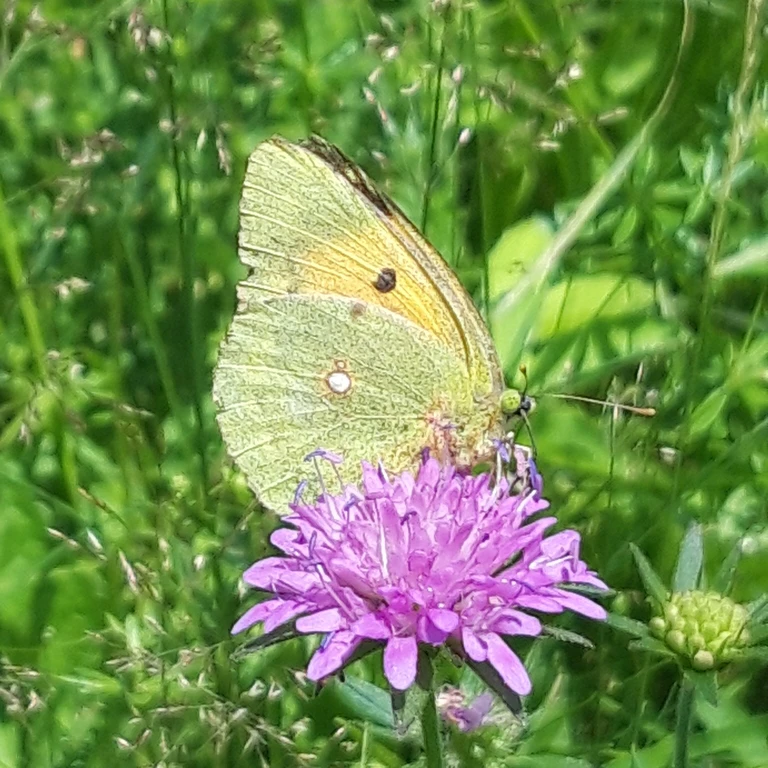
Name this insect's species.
Colias croceus
